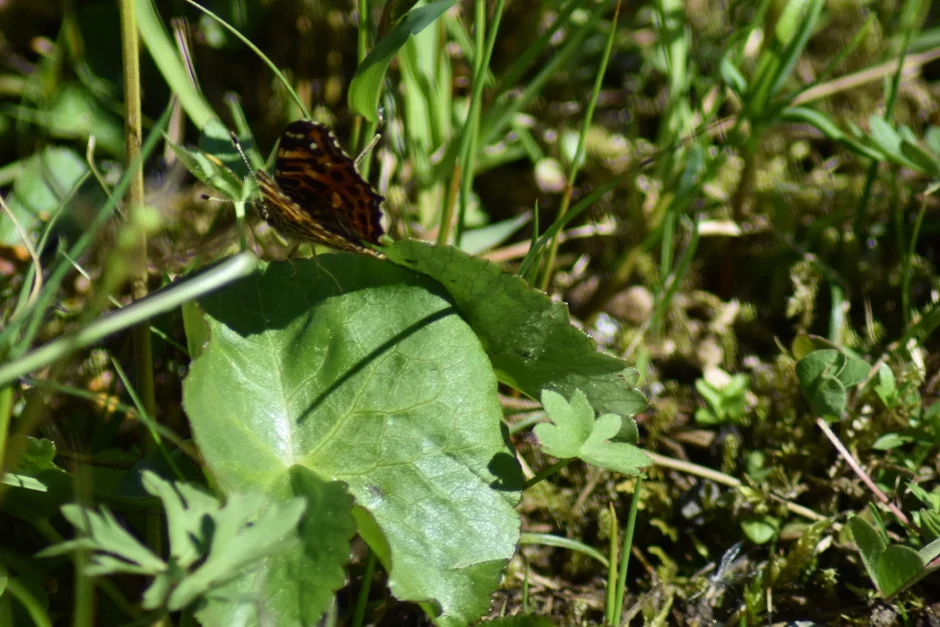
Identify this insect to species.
Araschnia levana
